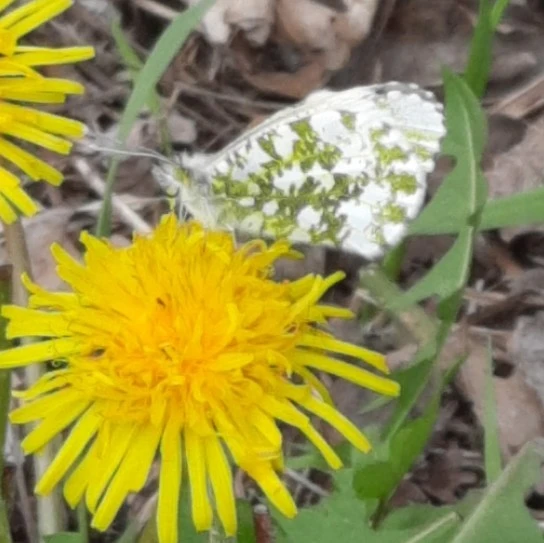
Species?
Anthocharis cardamines
